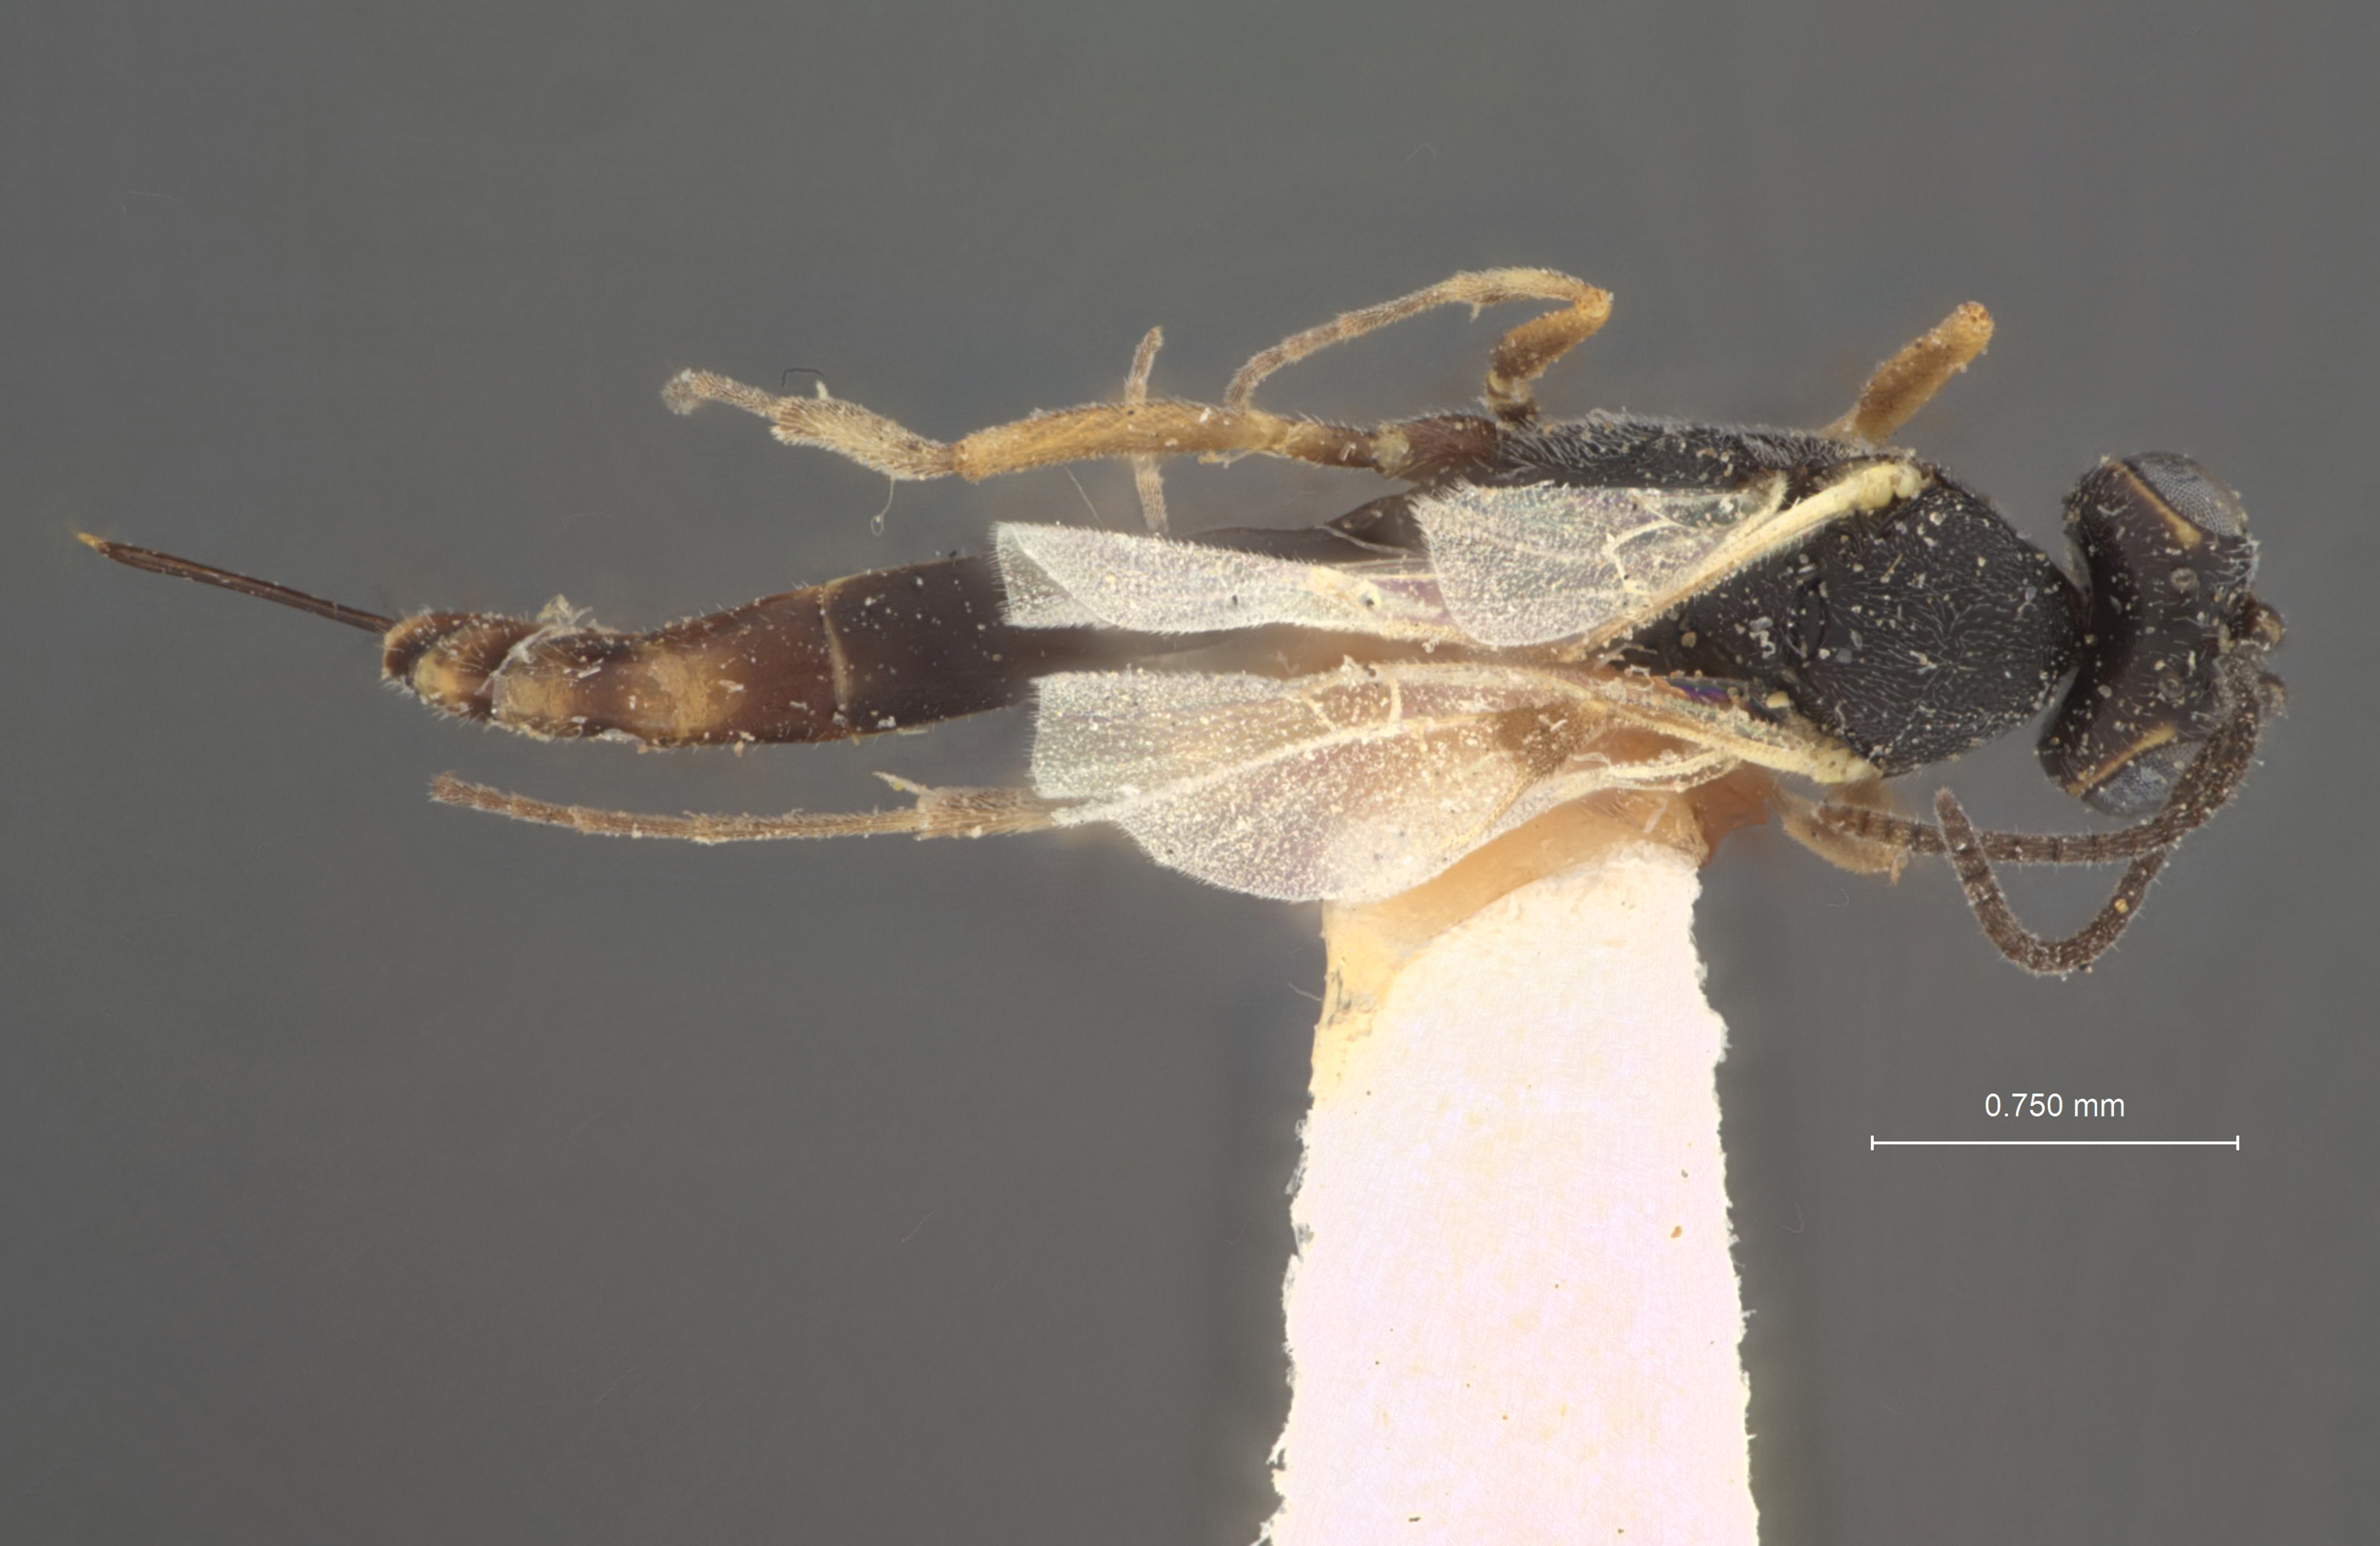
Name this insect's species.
Cremastus indigus
